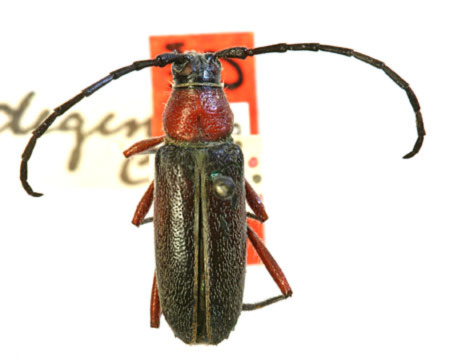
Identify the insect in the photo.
Sphaenothecus degener (also Plionoma suturalis)
